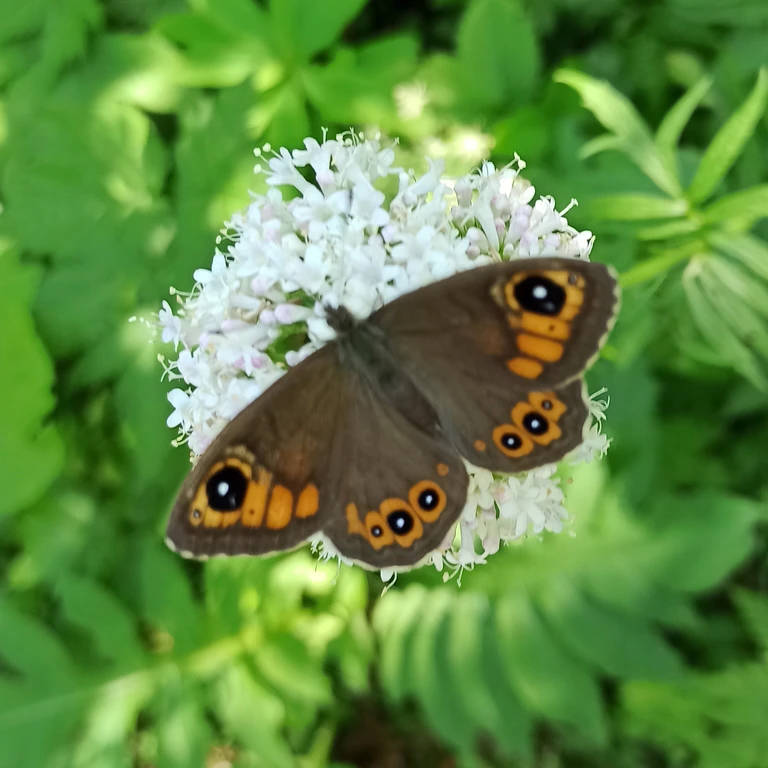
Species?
Lasiommata maera (also Pararge maera)
